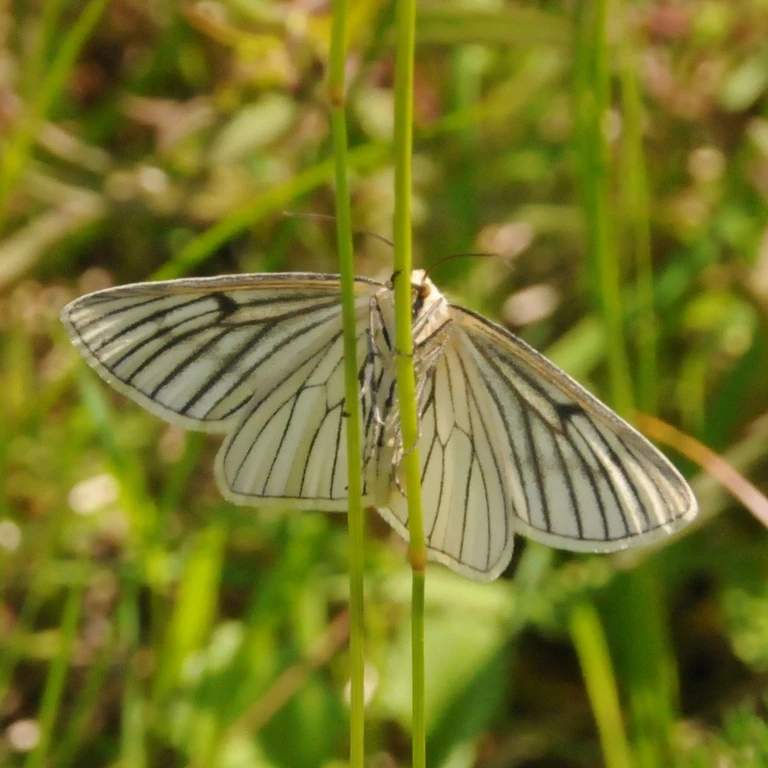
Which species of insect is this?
Siona lineata
